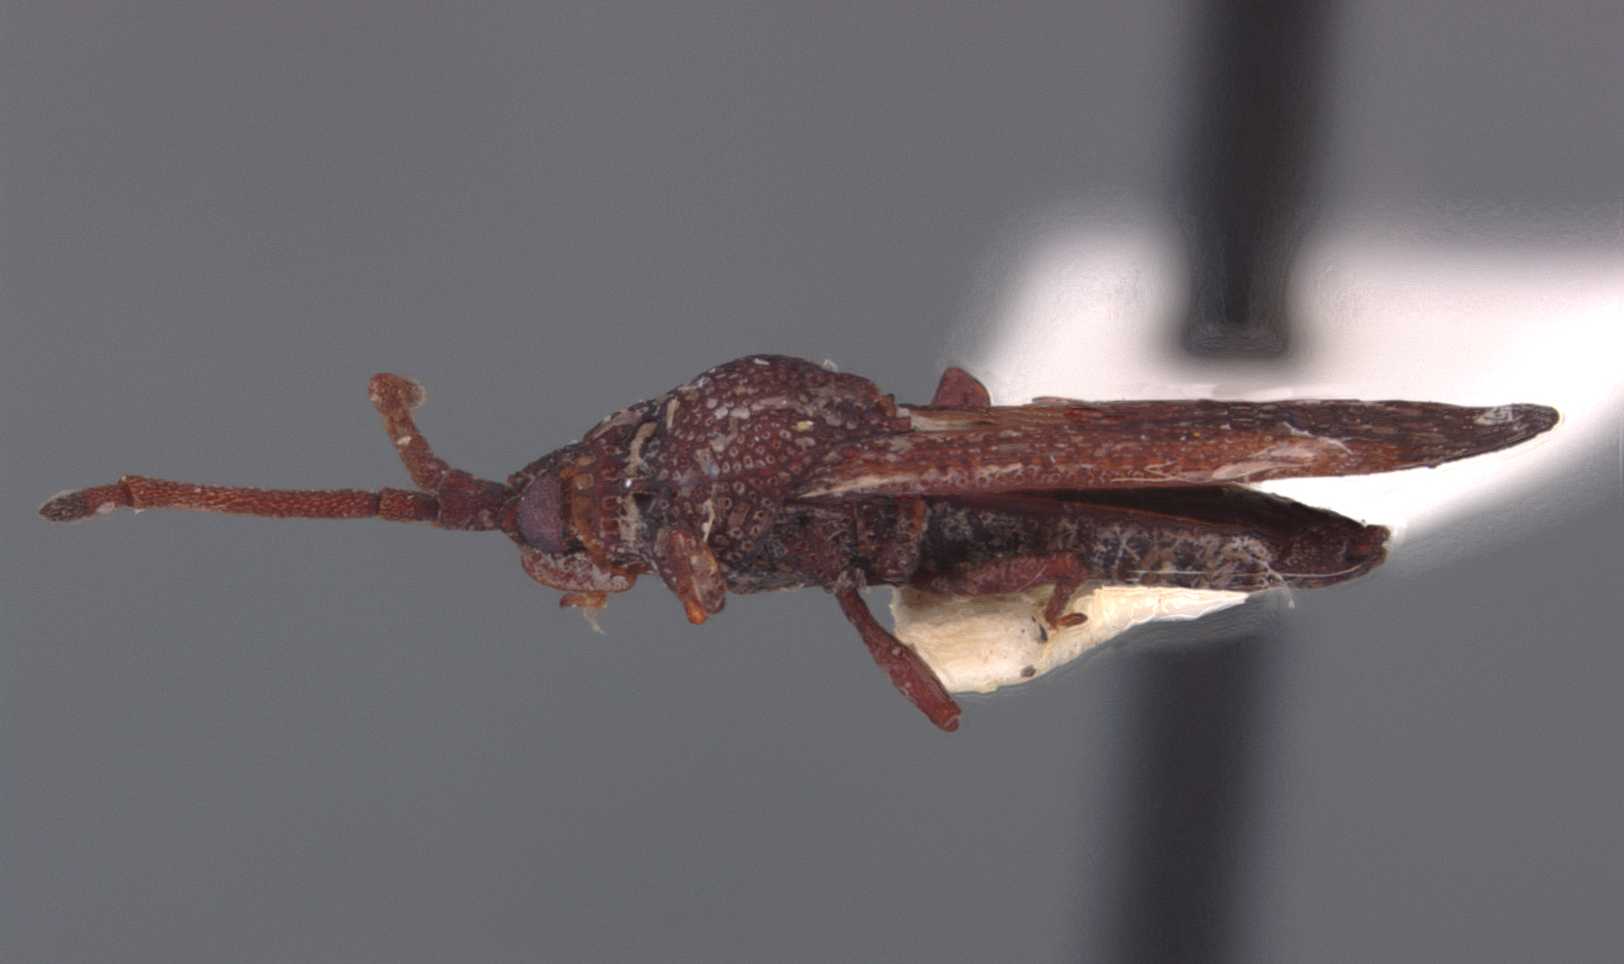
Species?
Leptoypha luzona
